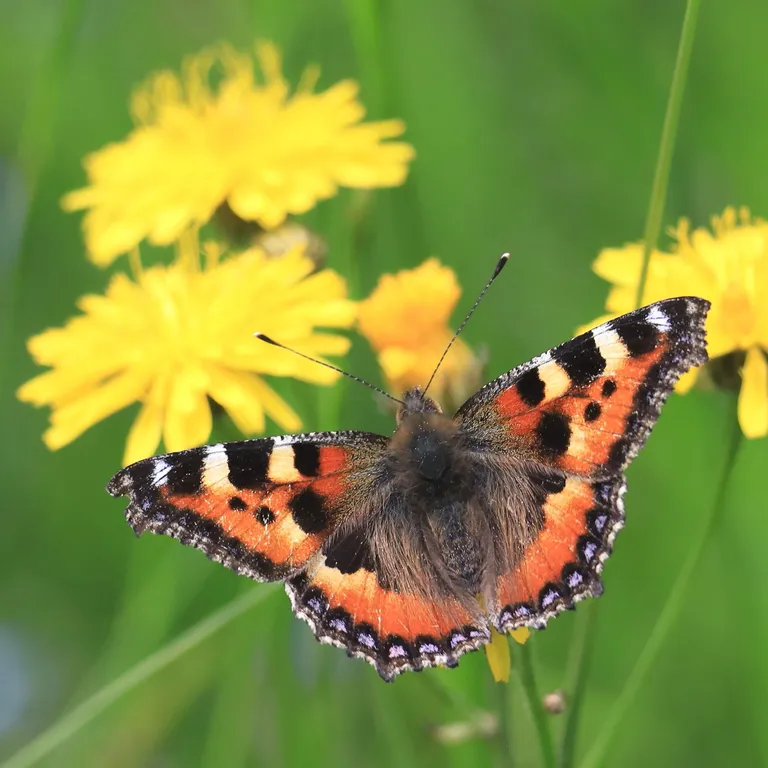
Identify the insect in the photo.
Aglais urticae
